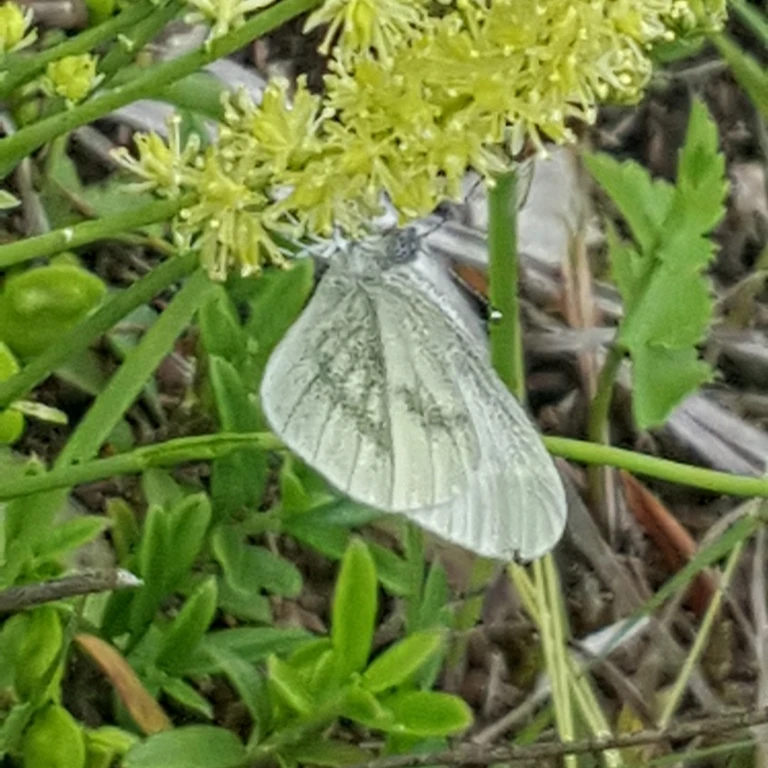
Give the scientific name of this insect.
Leptidea sinapis/juvernica
